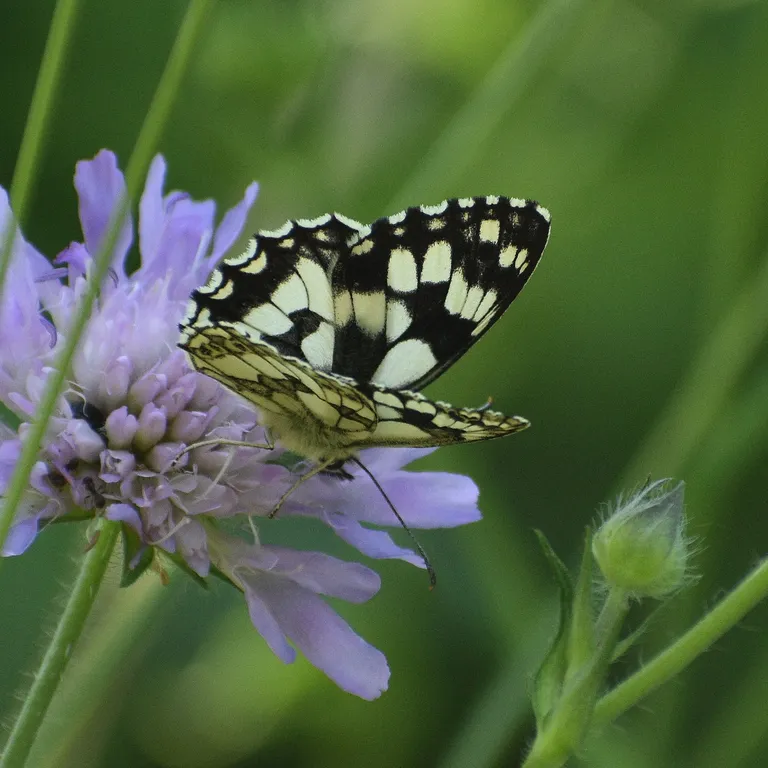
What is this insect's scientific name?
Melanargia galathea
